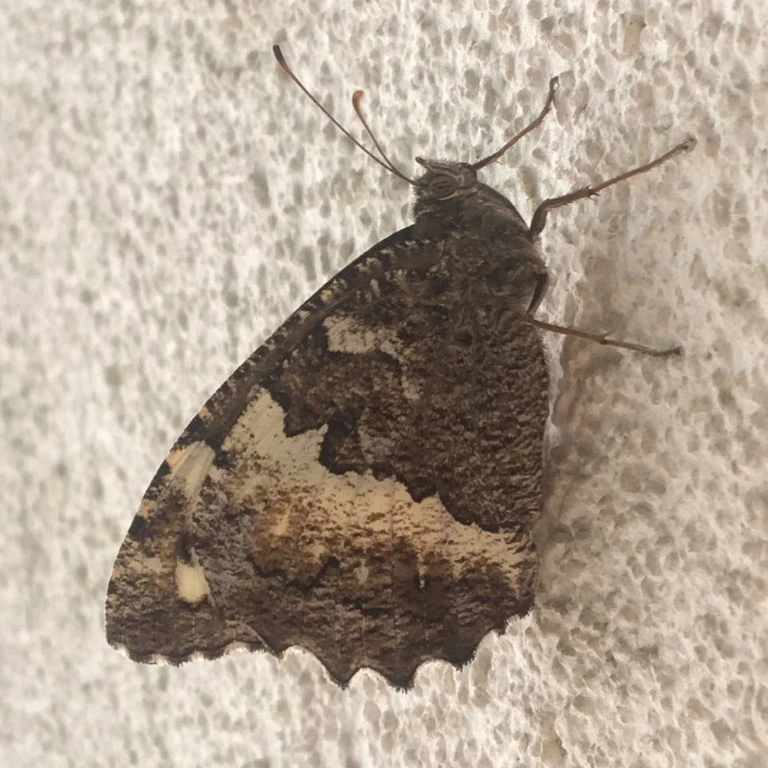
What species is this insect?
Brintesia circe
